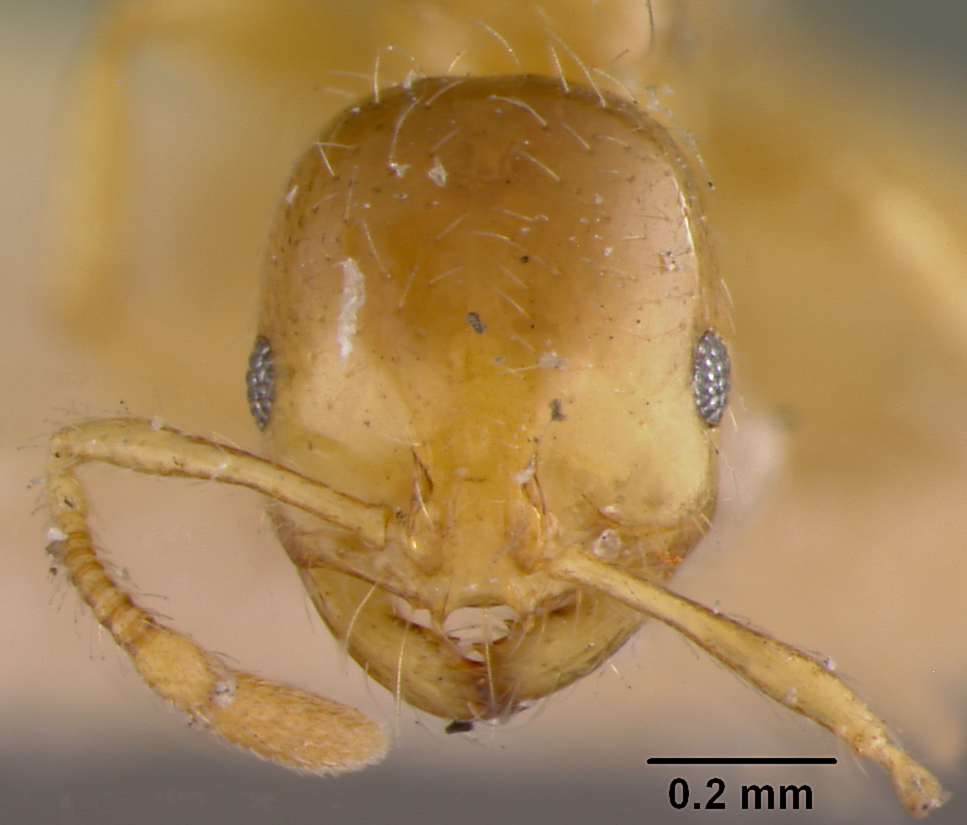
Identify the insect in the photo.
Solenopsis huachucana
